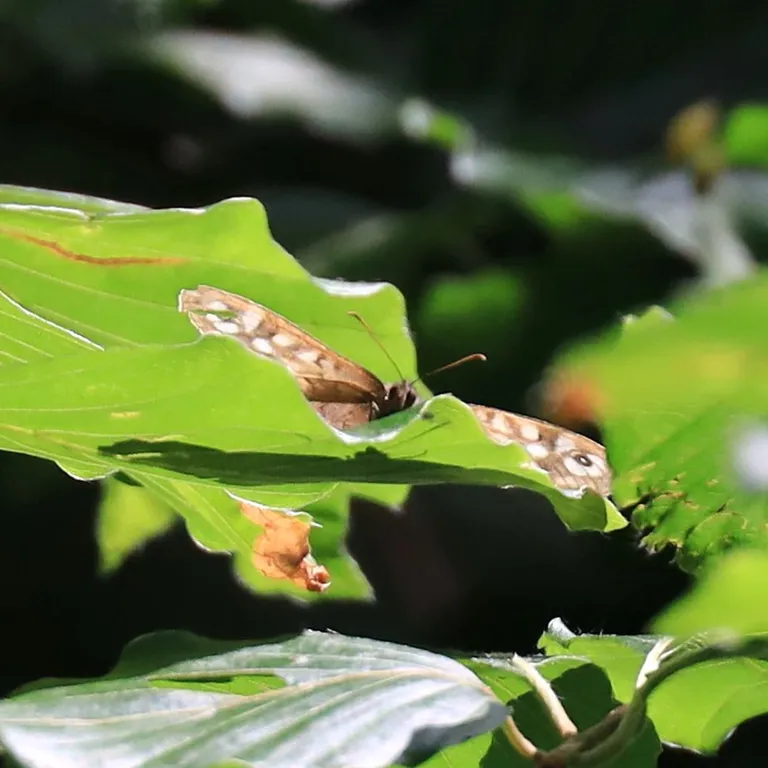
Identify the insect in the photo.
Pararge aegeria
